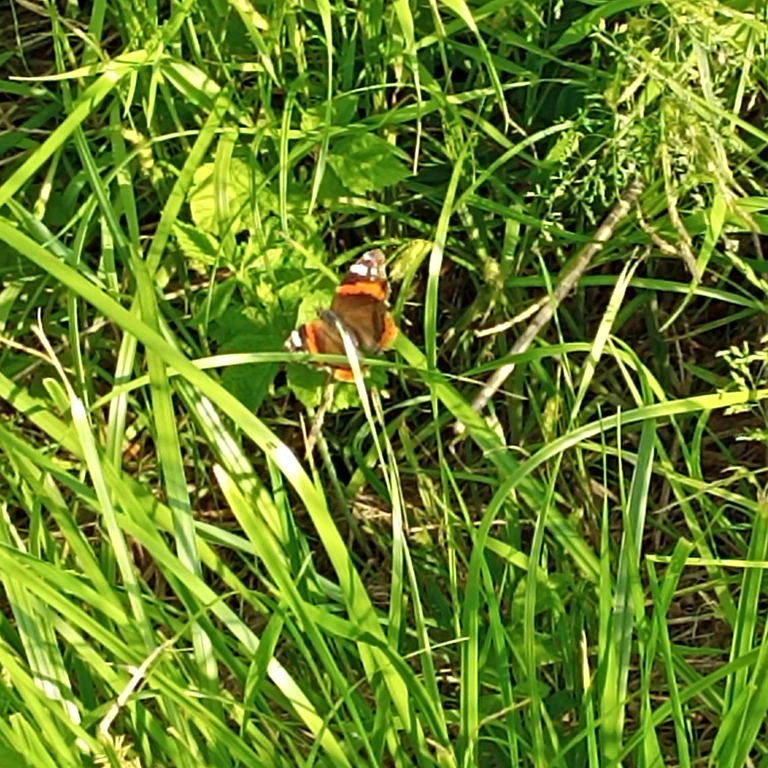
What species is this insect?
Vanessa atalanta
